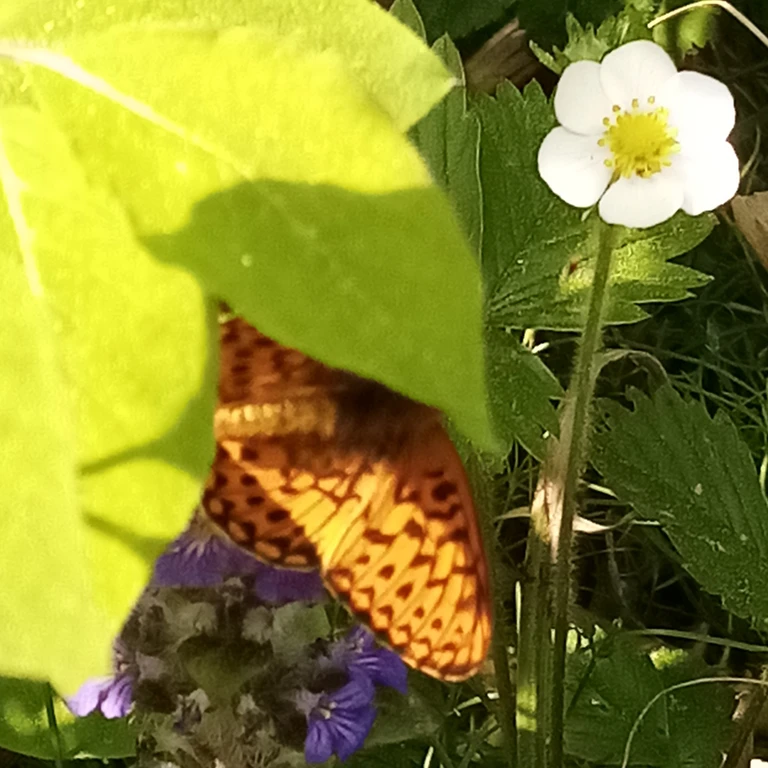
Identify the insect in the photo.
Boloria euphrosyne (also Clossiana euphrosyne)
